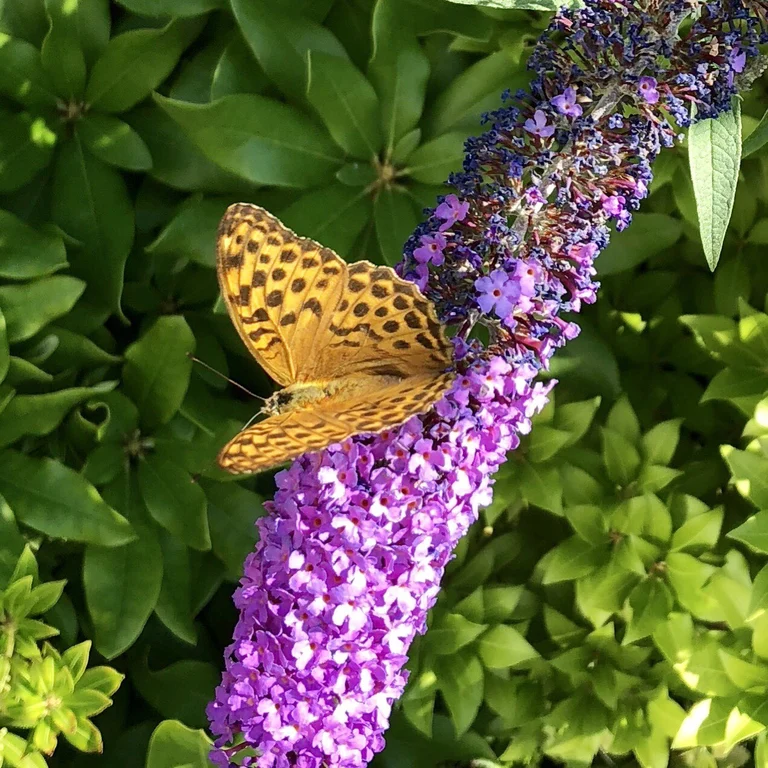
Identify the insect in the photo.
Argynnis paphia
